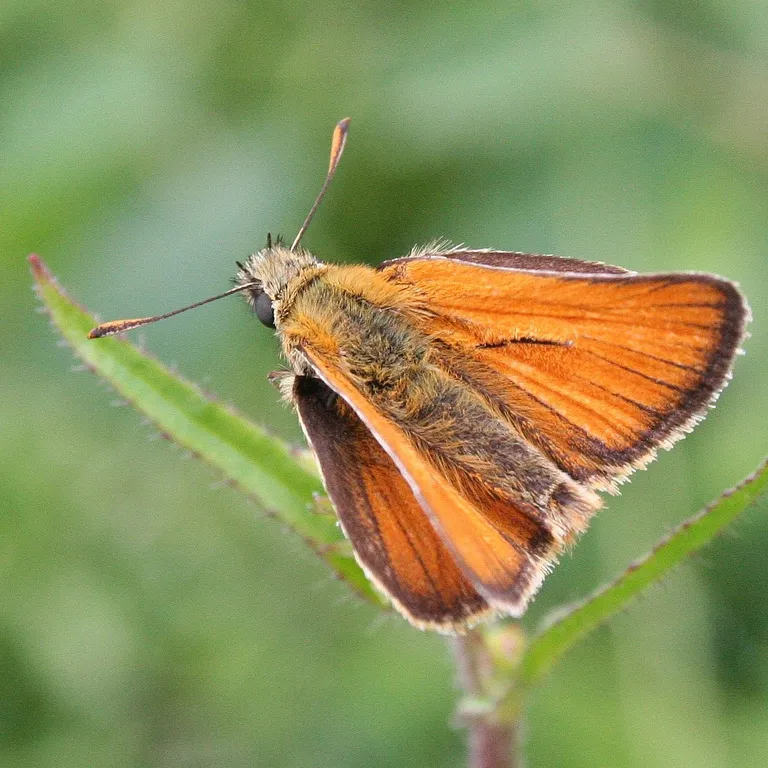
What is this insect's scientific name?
Thymelicus sylvestris
